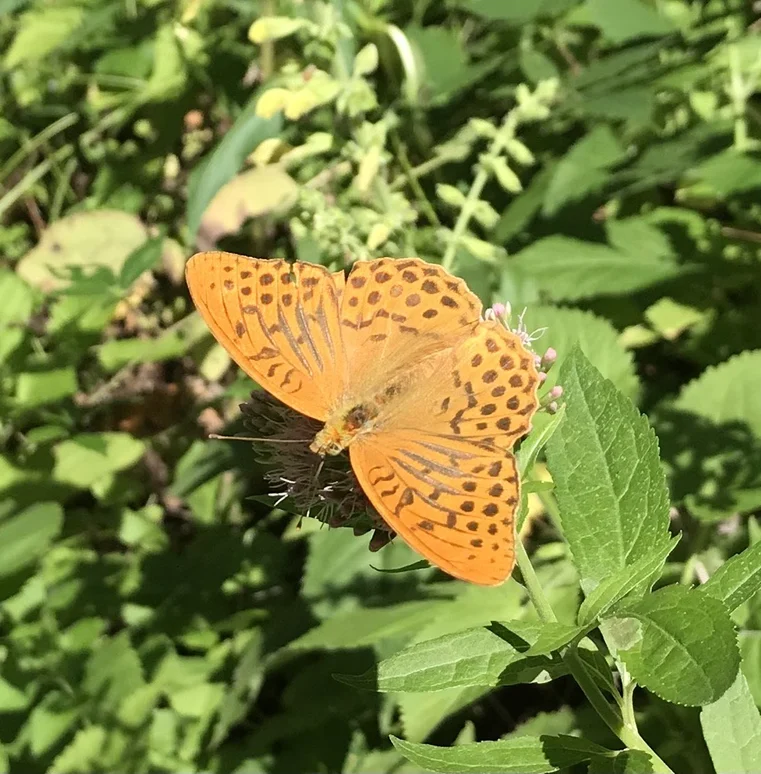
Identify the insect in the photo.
Argynnis paphia
